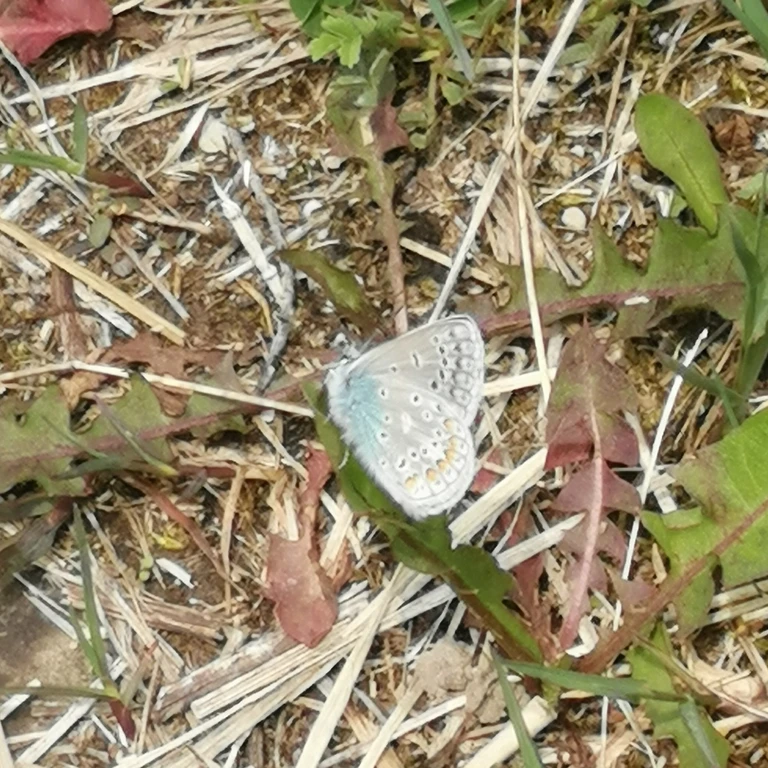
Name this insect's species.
Polyommatus icarus
